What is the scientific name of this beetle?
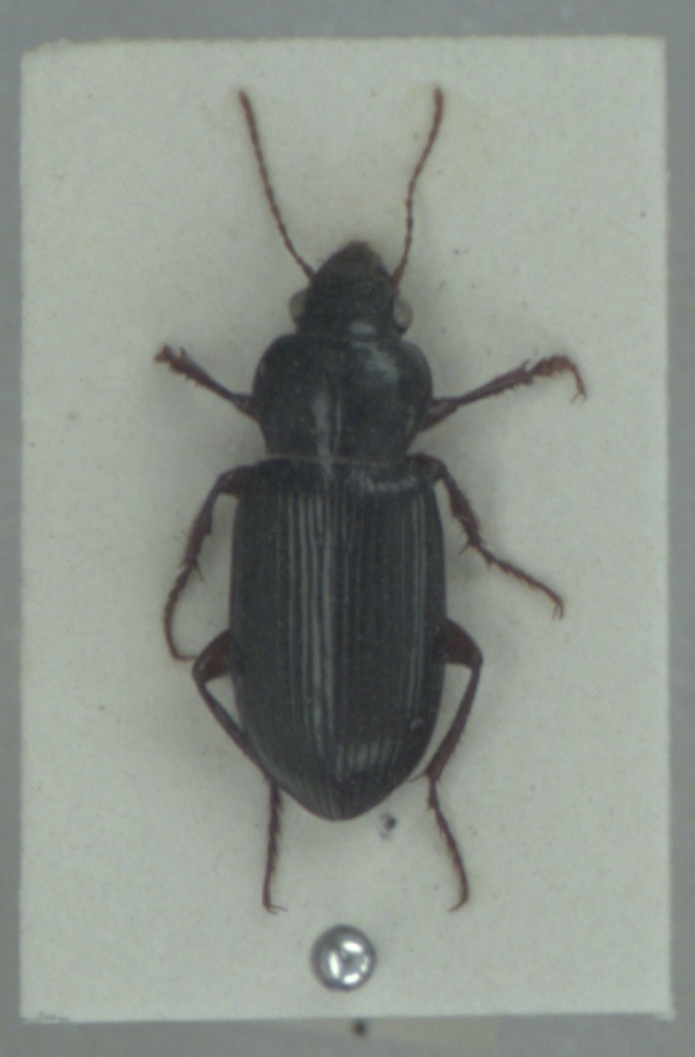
Amara convexiuscula
